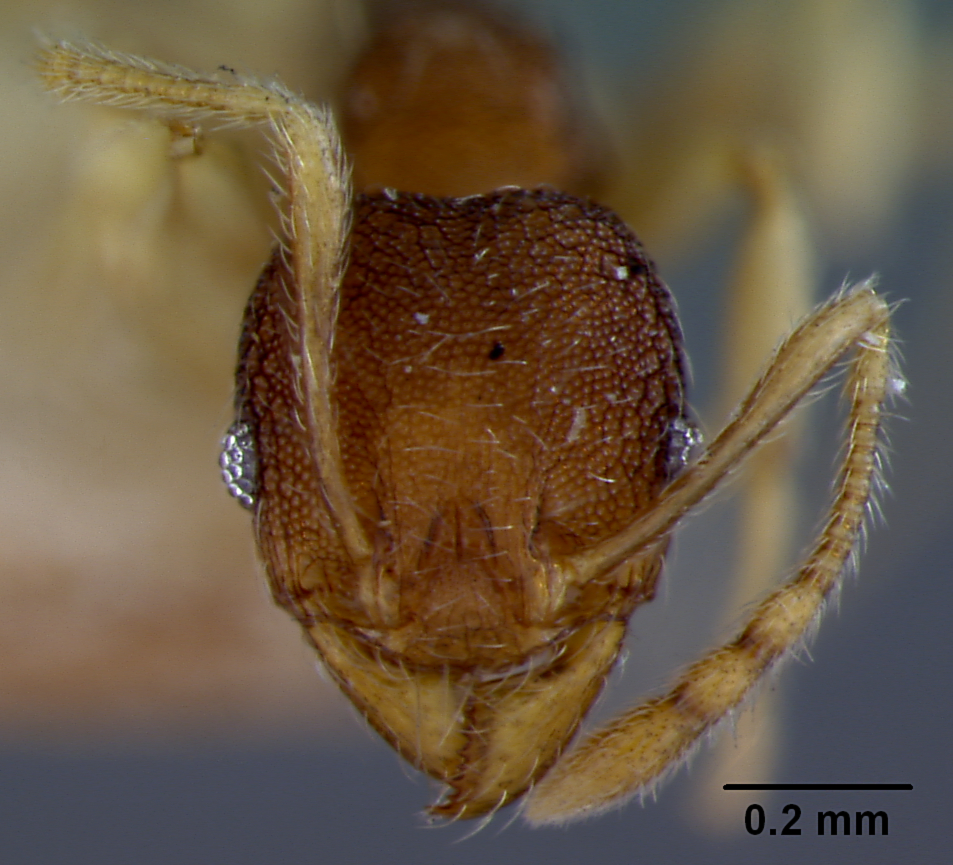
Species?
Pheidole nindi
